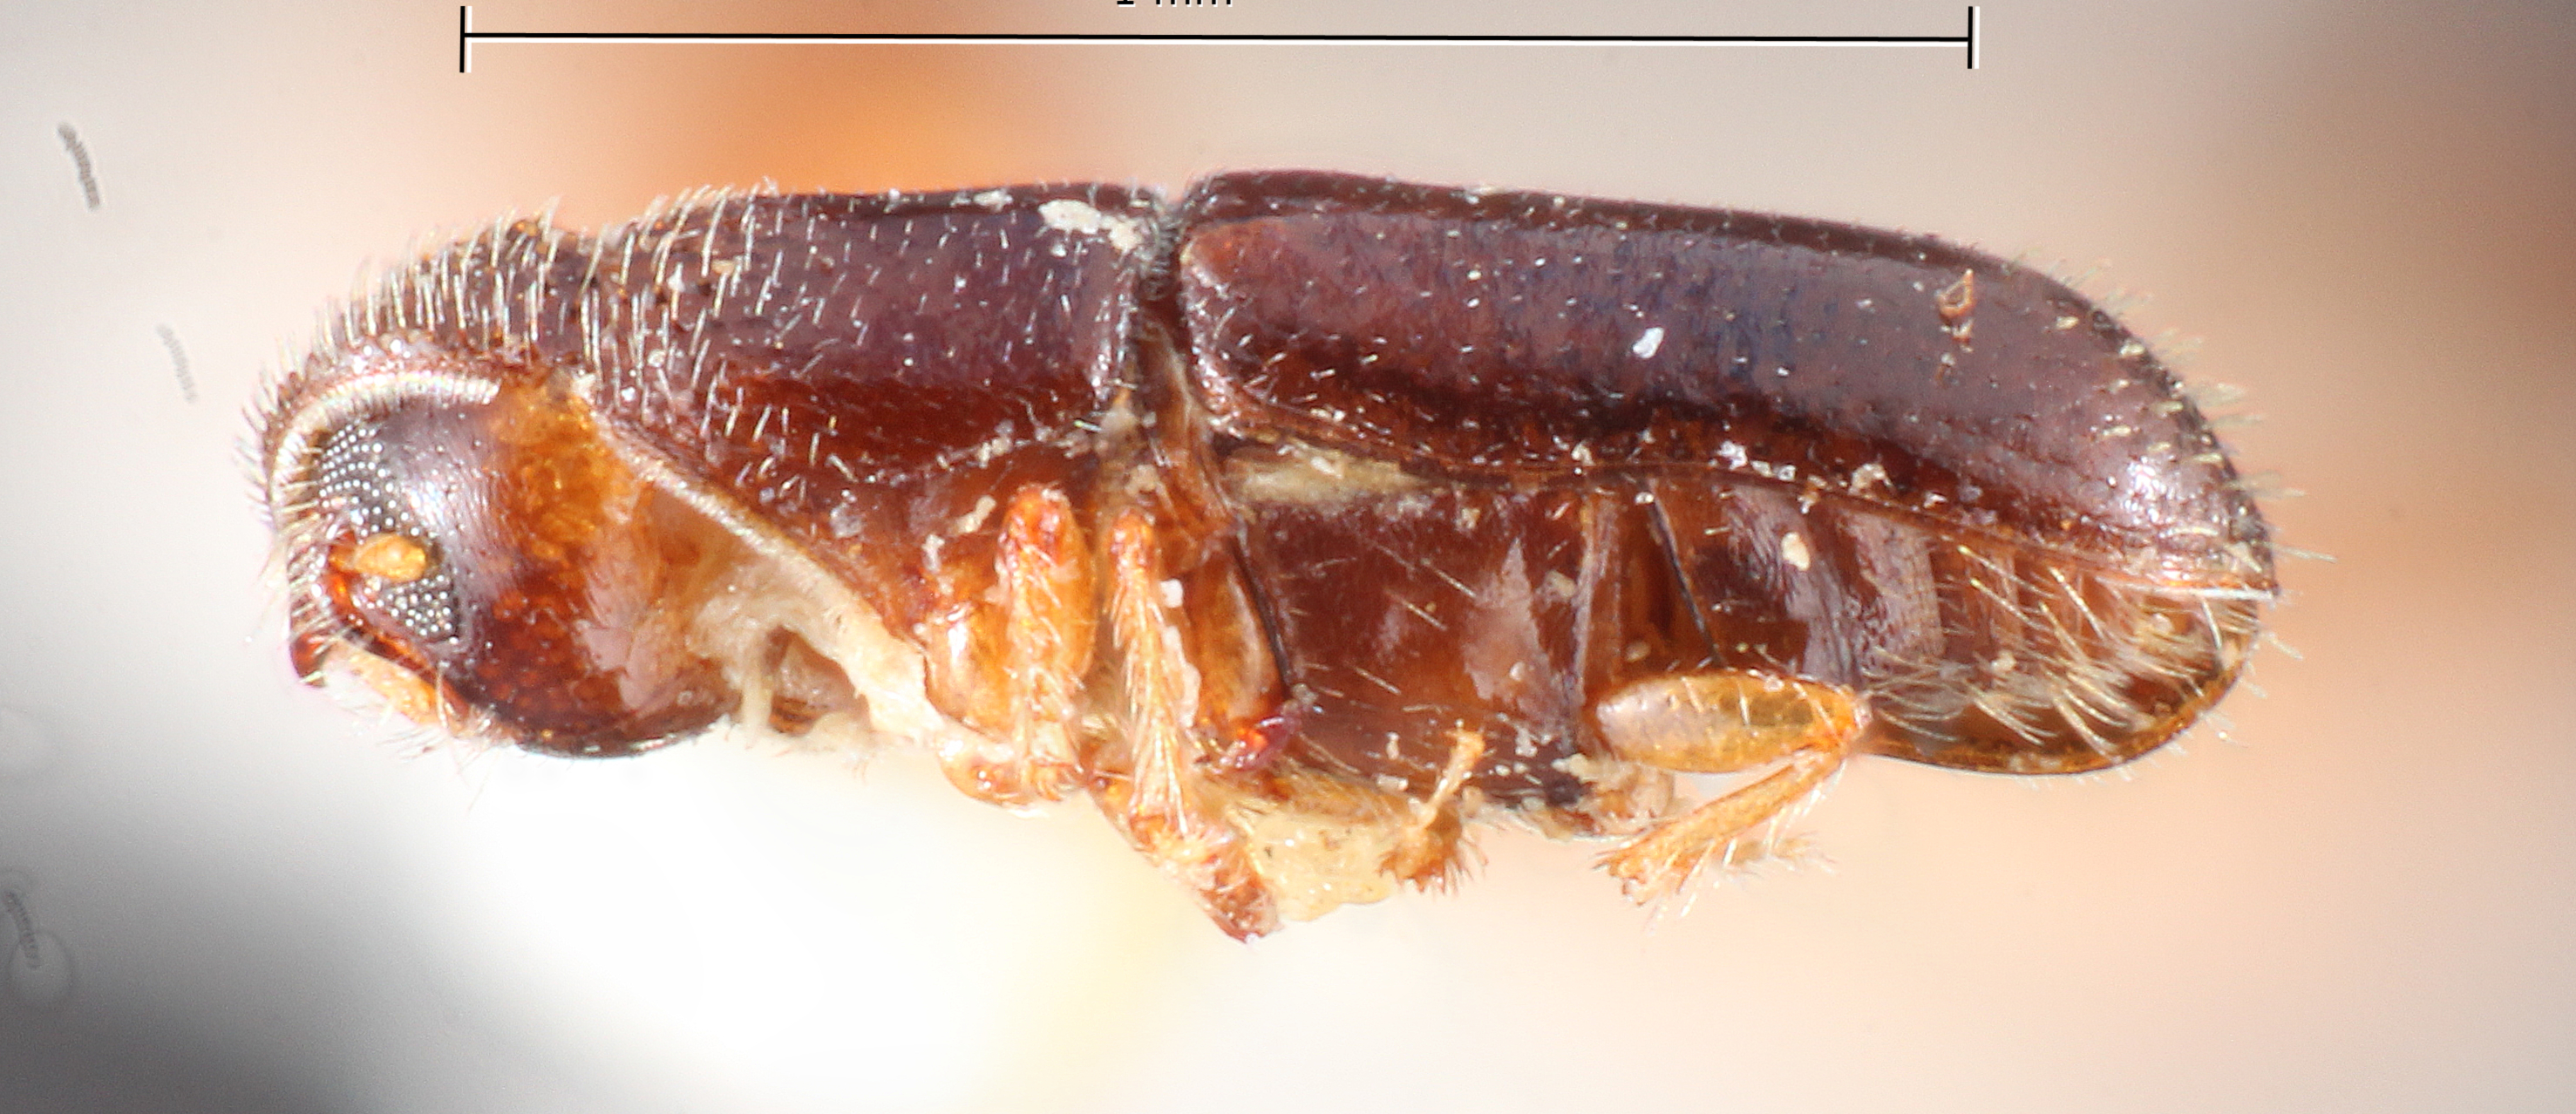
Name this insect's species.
Pityophthoroides robai
